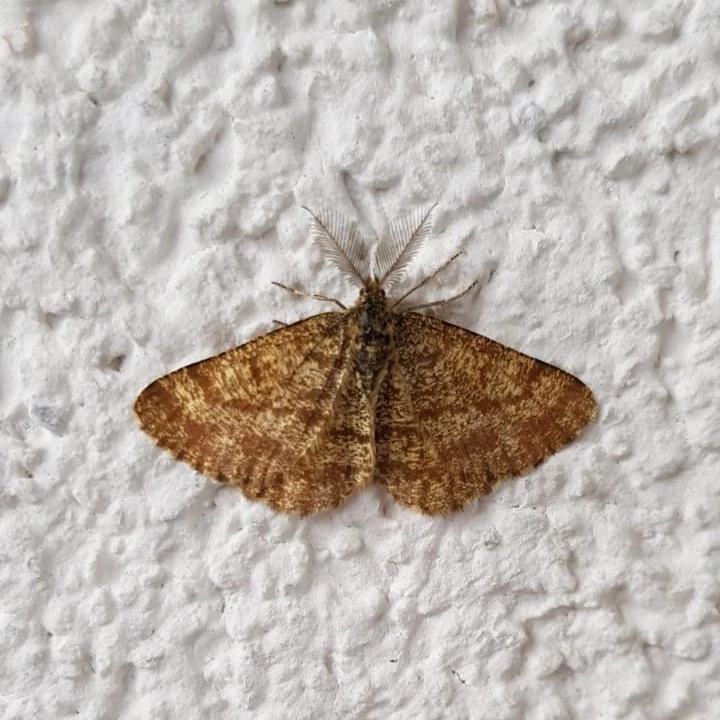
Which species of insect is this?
Ematurga atomaria
